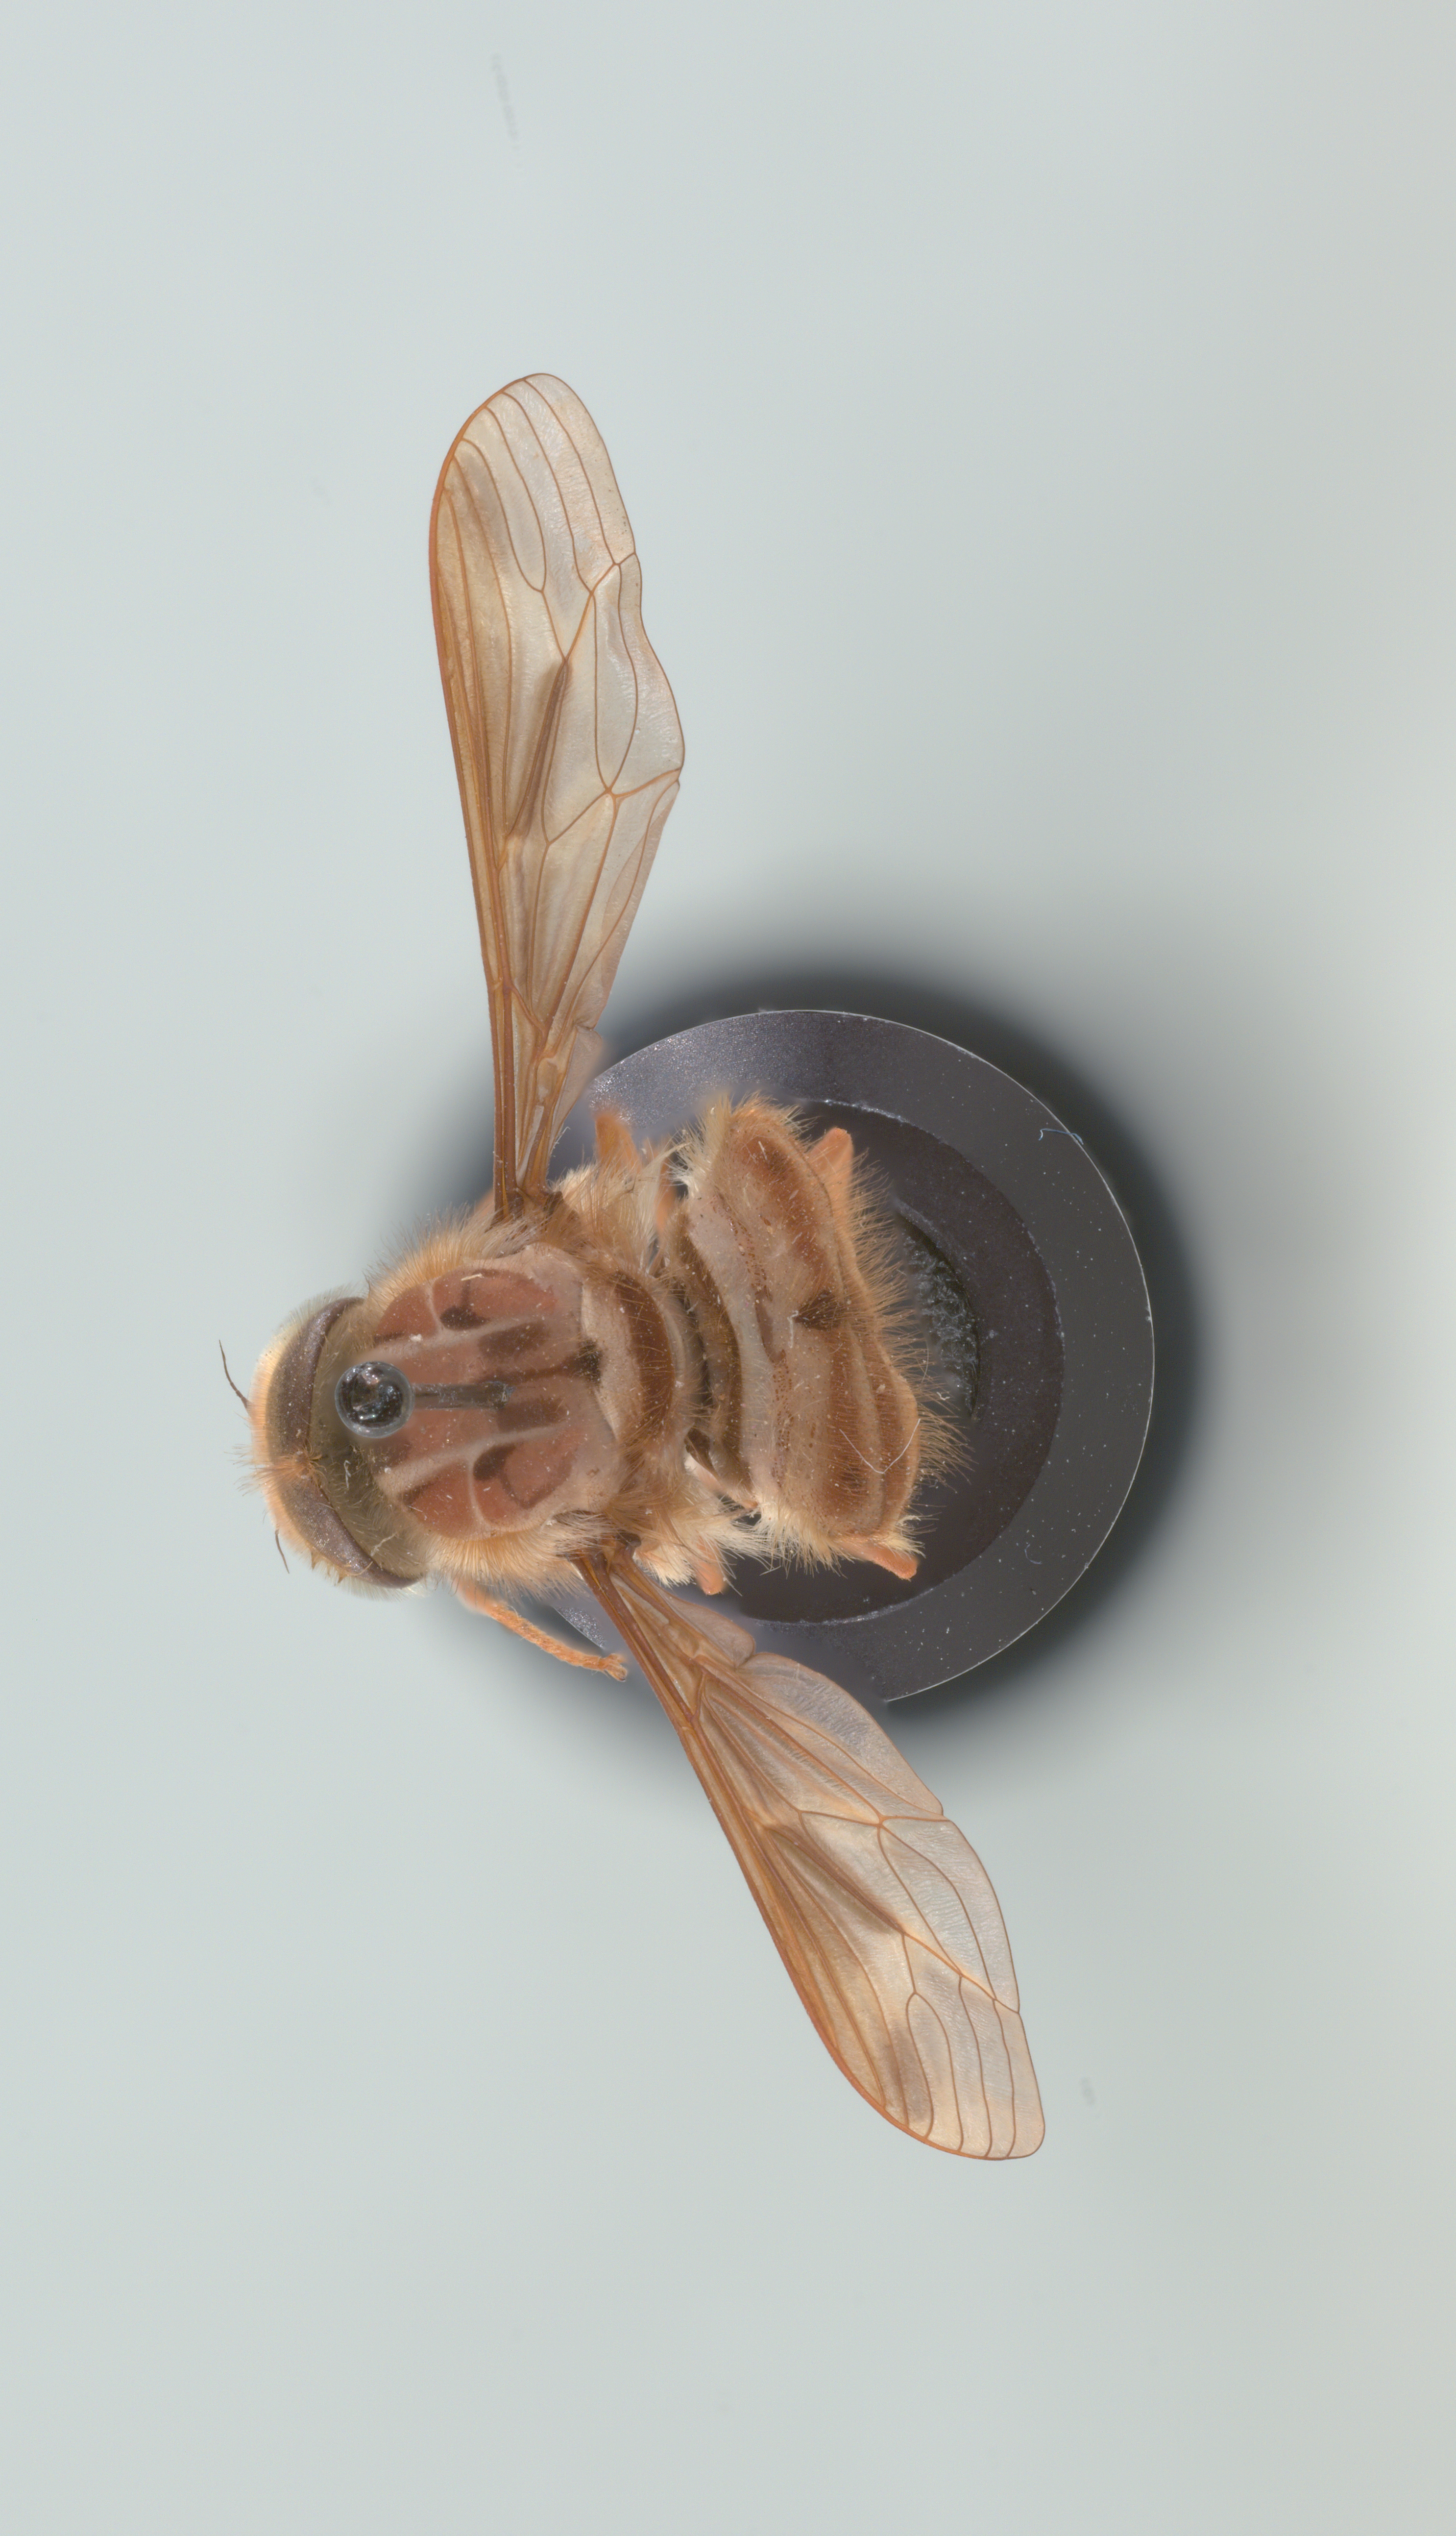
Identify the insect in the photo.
Hirmoneura nubipennis (also Trichophthalma nubipennis)
